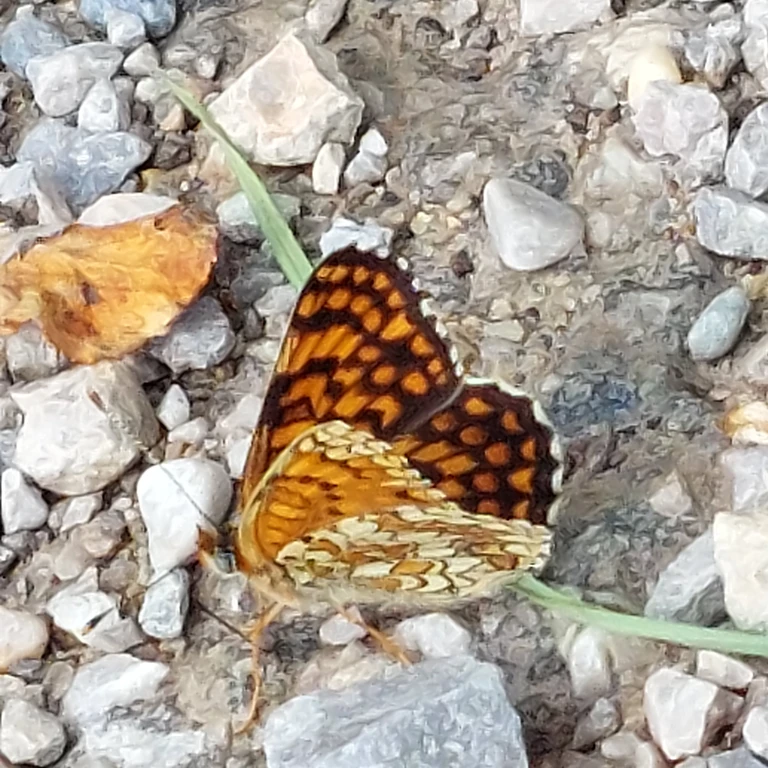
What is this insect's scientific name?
Melitaea phoebe
